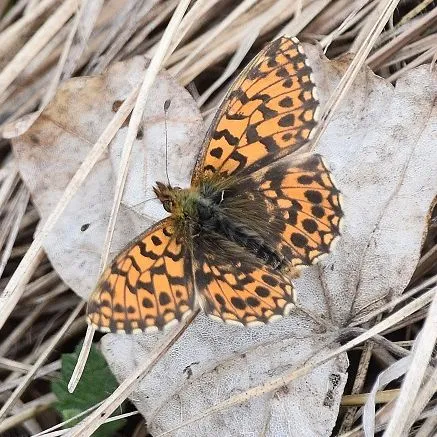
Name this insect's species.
Boloria dia
